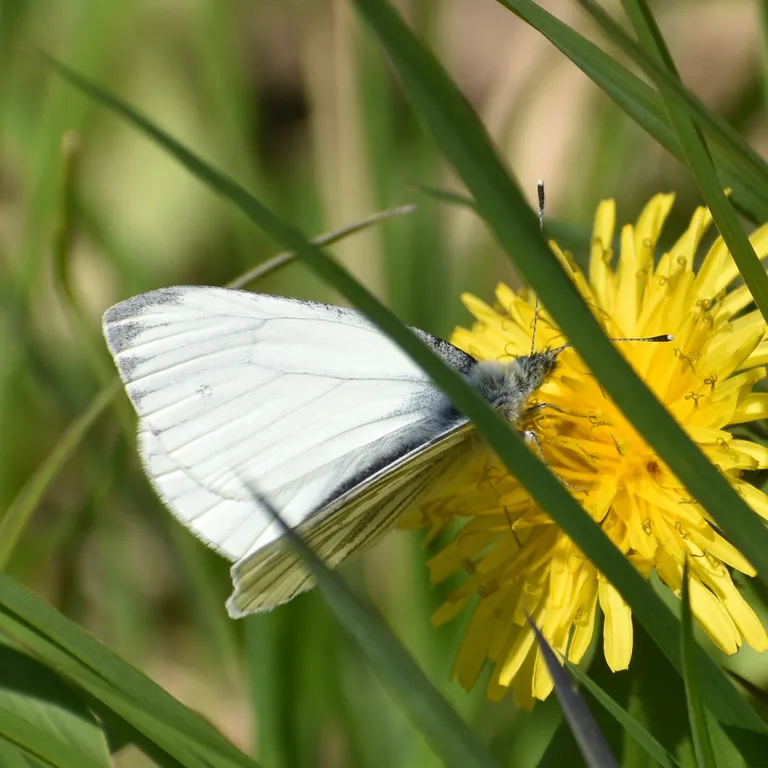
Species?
Pieris napi
